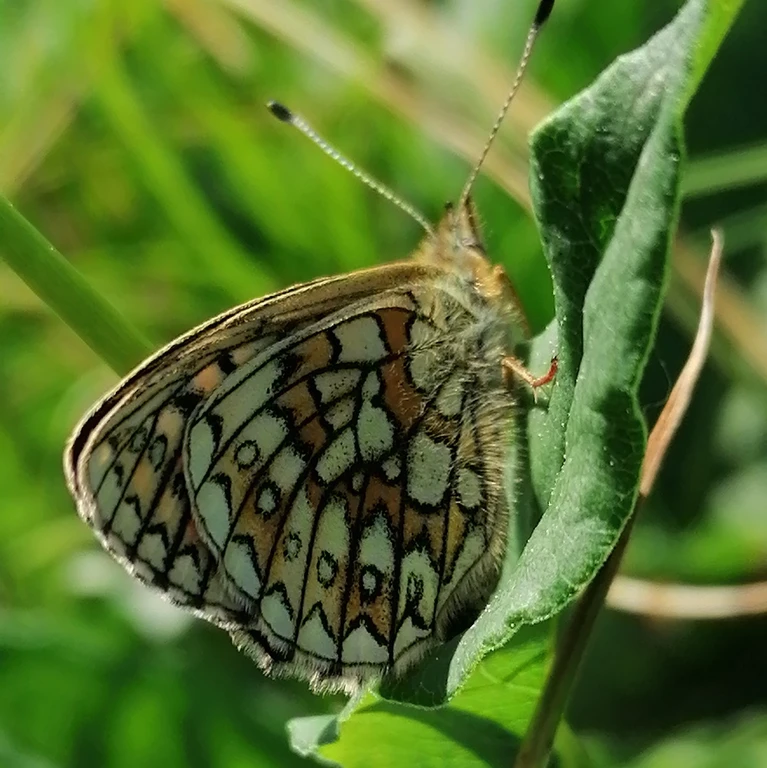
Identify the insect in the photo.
Boloria eunomia
